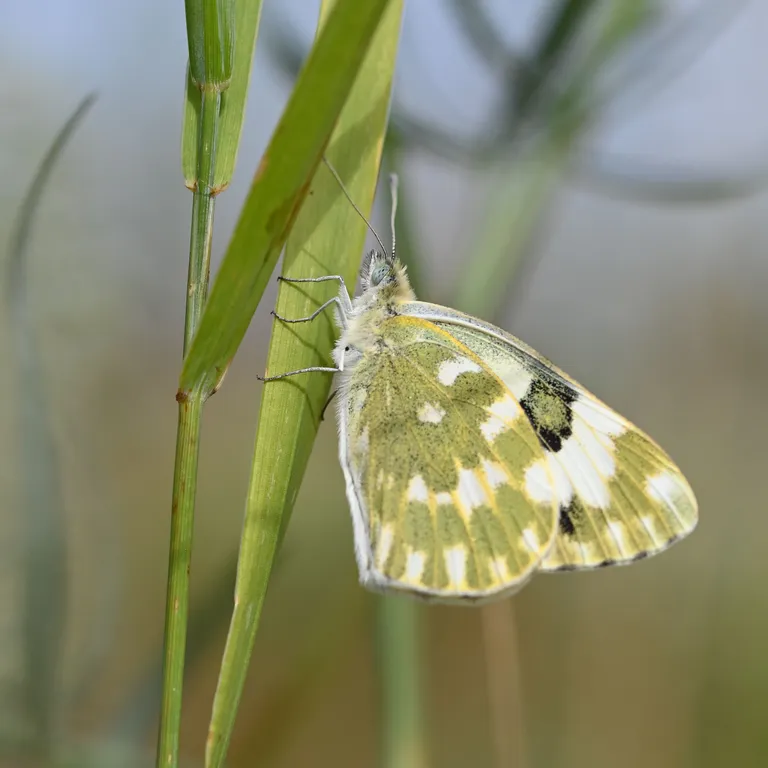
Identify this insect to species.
Pontia edusa
